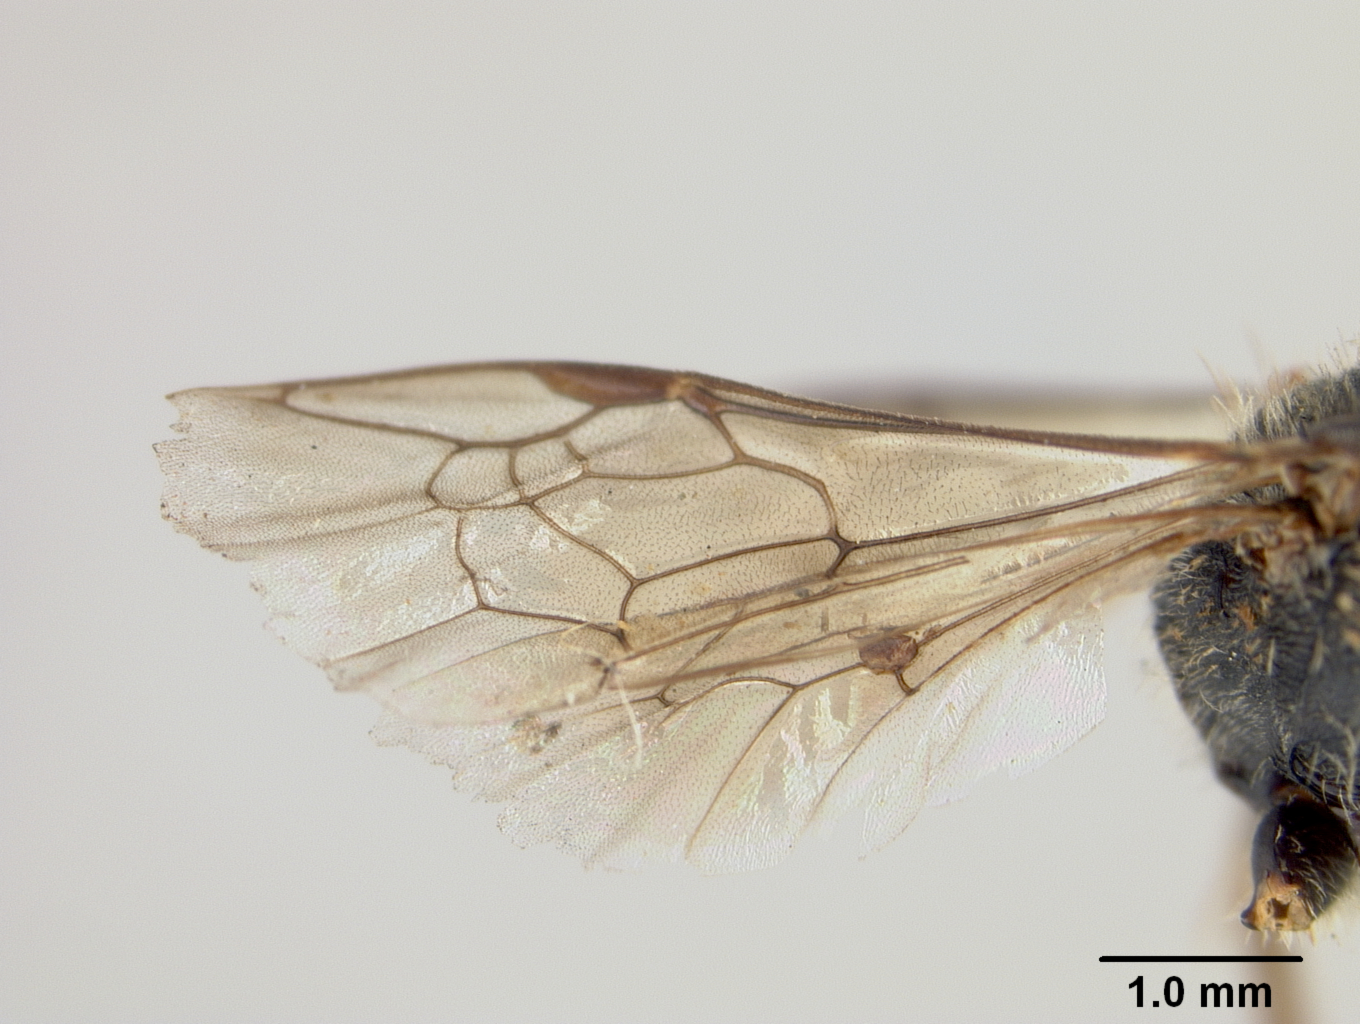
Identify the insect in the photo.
Halictus trimeni
